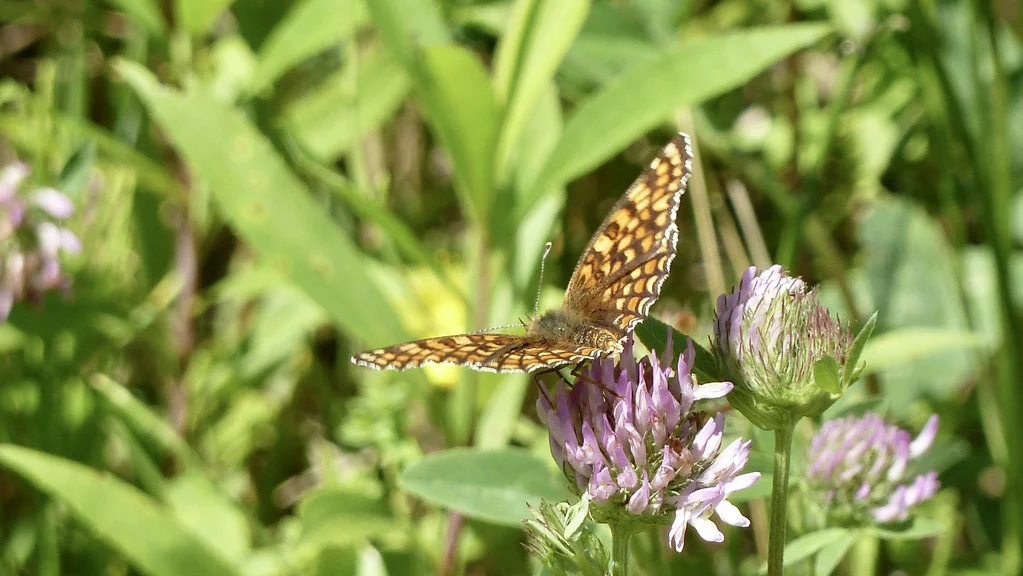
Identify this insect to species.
Melitaea phoebe
